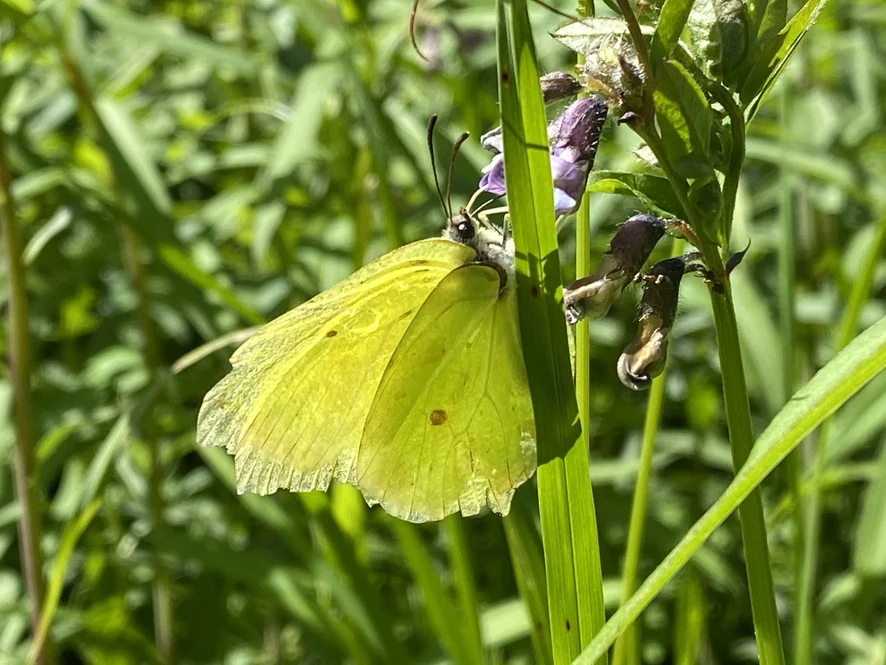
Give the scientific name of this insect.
Gonepteryx rhamni
